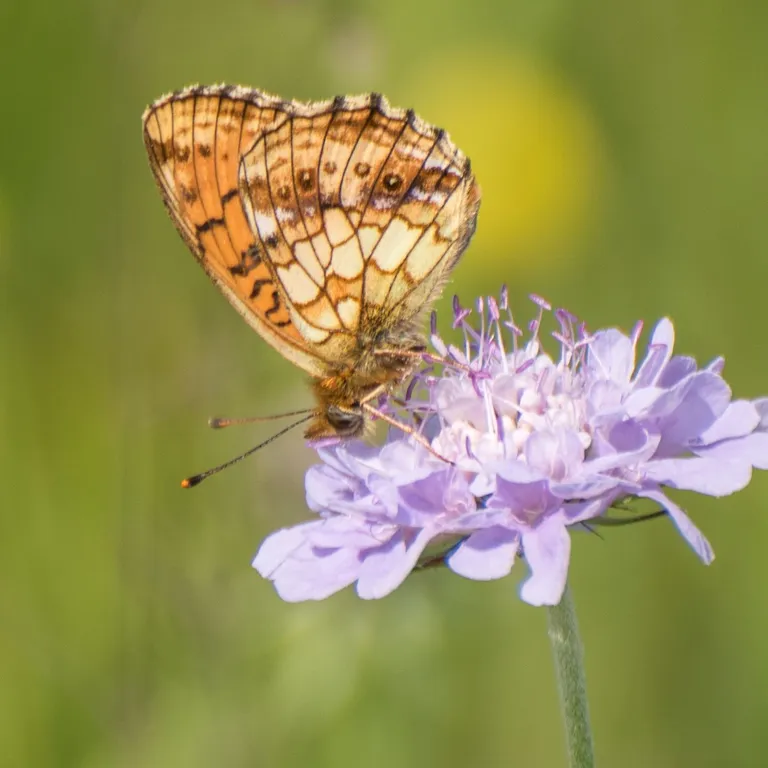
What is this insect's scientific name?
Brenthis ino
